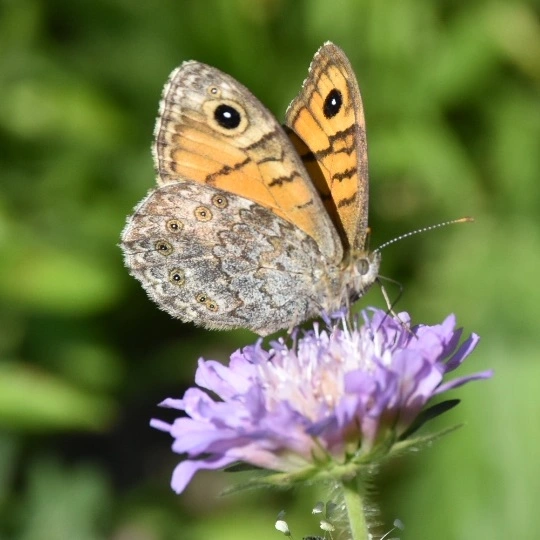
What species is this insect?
Lasiommata megera (also Pararge megera)
